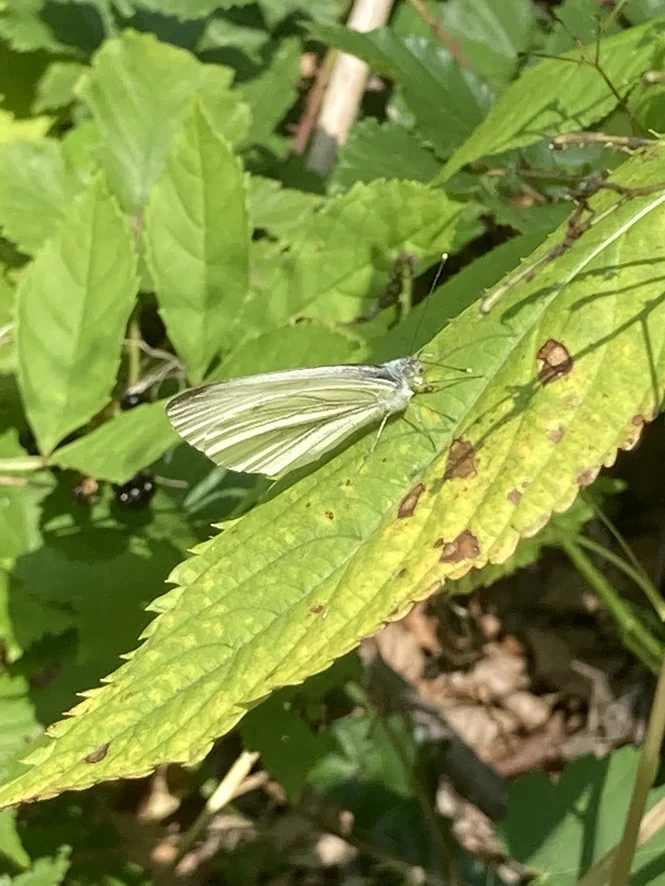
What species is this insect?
Pieris napi
